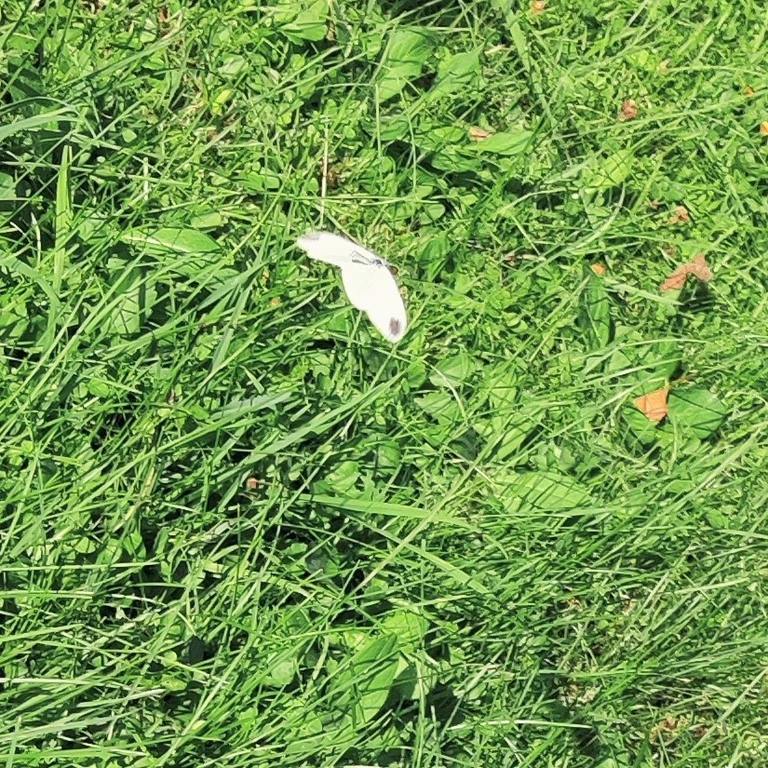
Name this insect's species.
Leptidea sinapis/juvernica
